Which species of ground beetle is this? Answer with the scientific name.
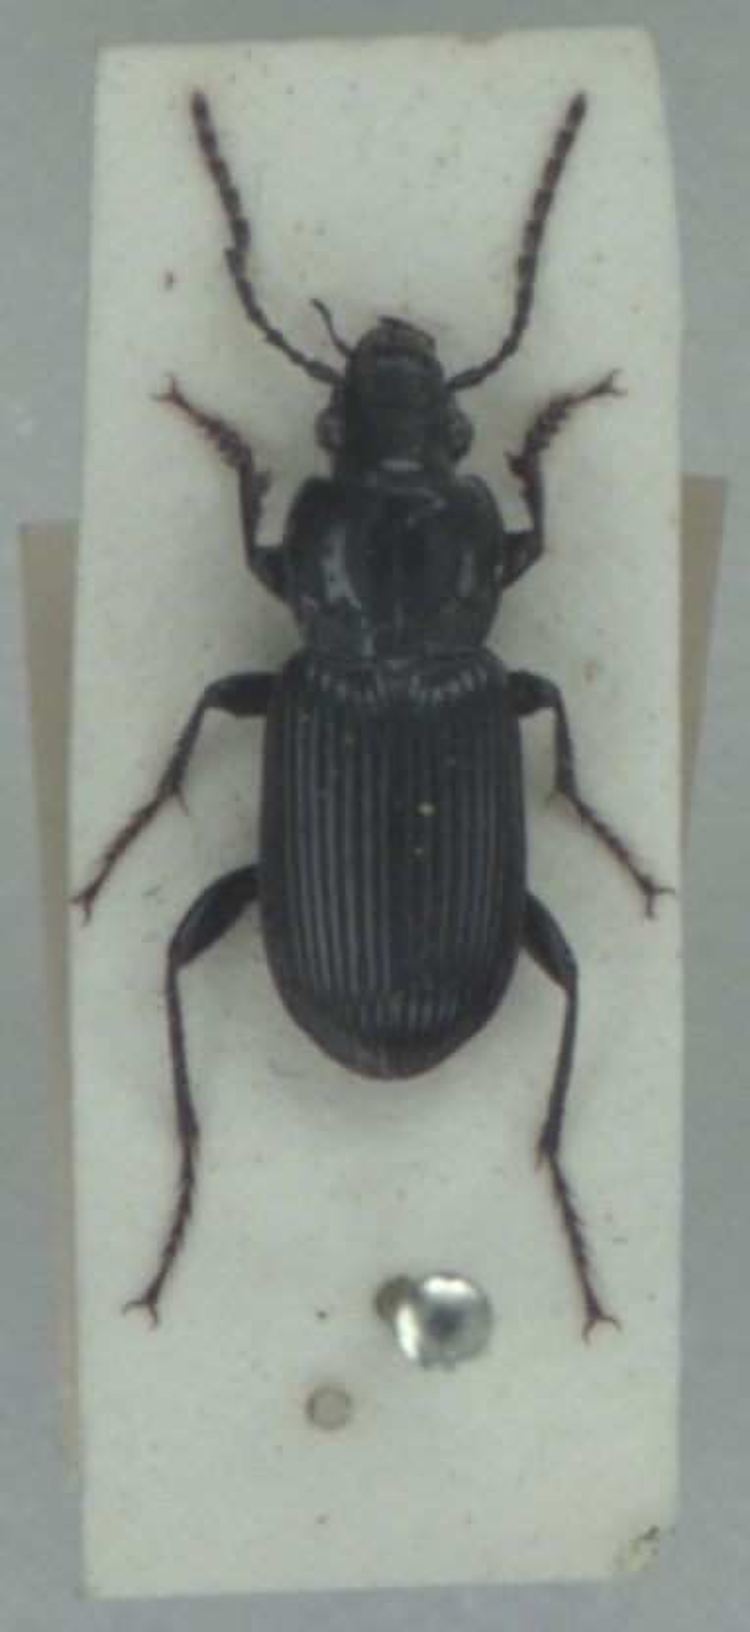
Pterostichus nigrita
